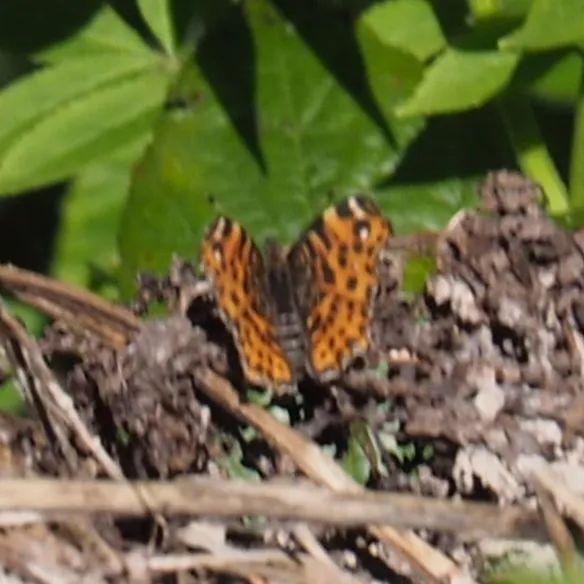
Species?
Araschnia levana
